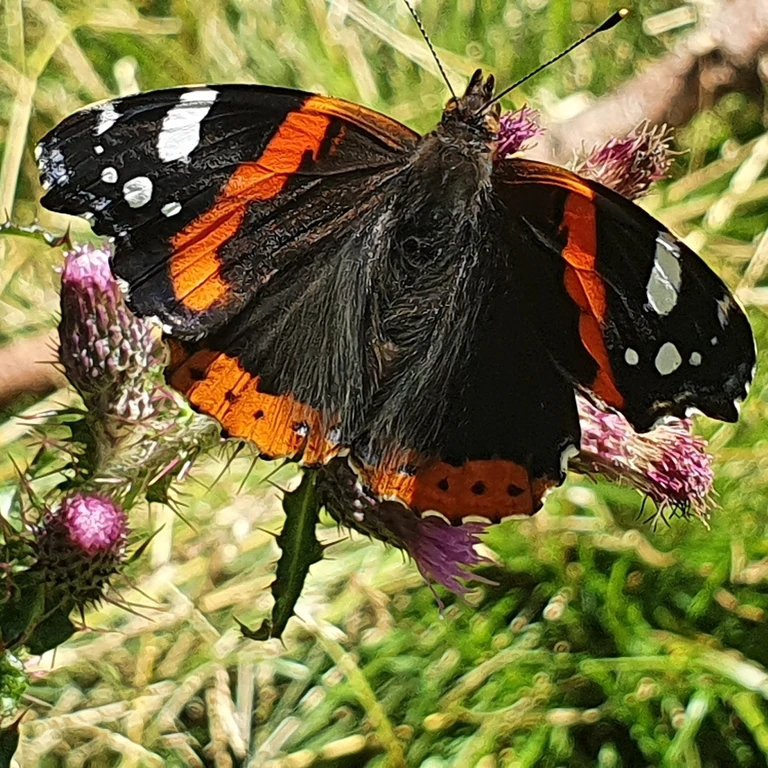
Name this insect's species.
Vanessa atalanta
